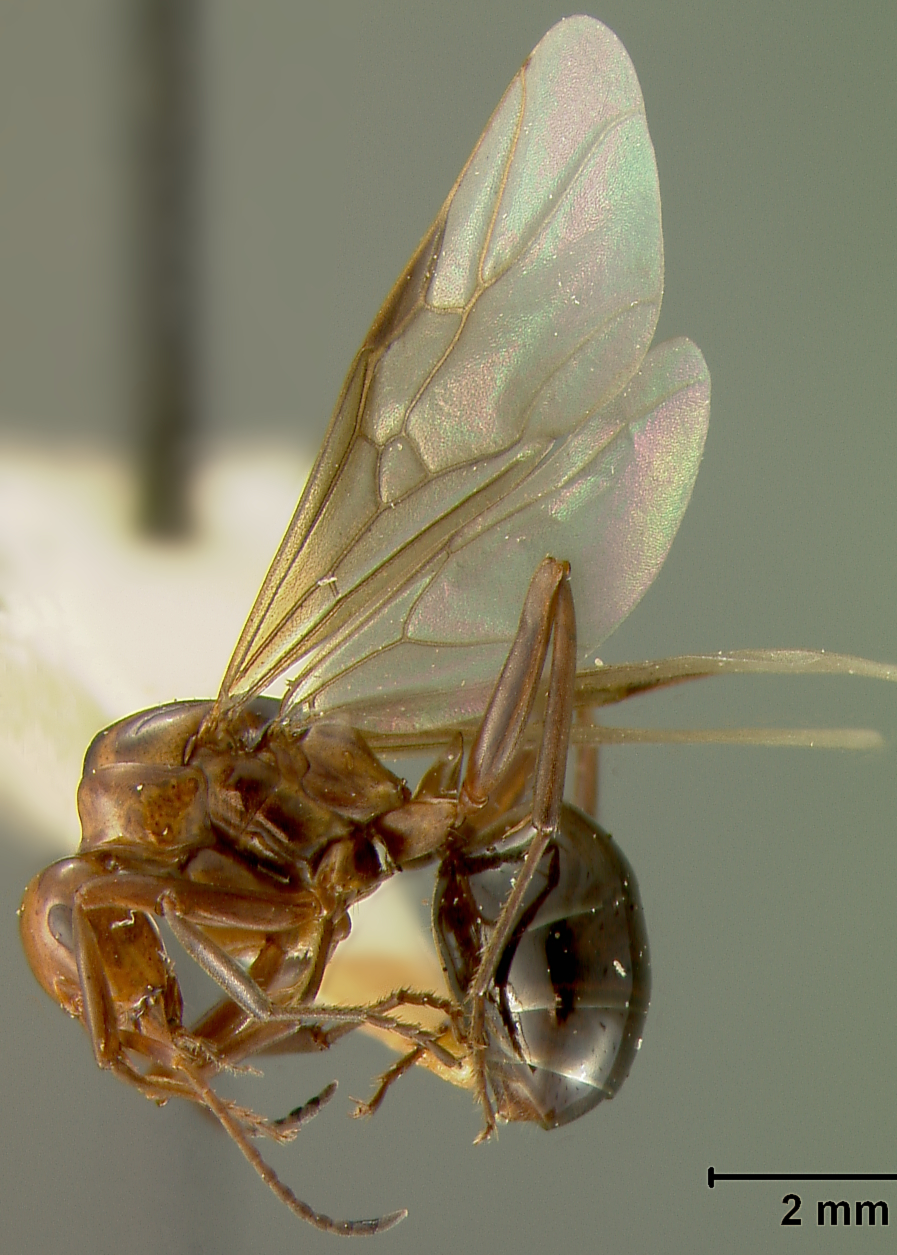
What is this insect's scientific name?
Formica fossaceps
